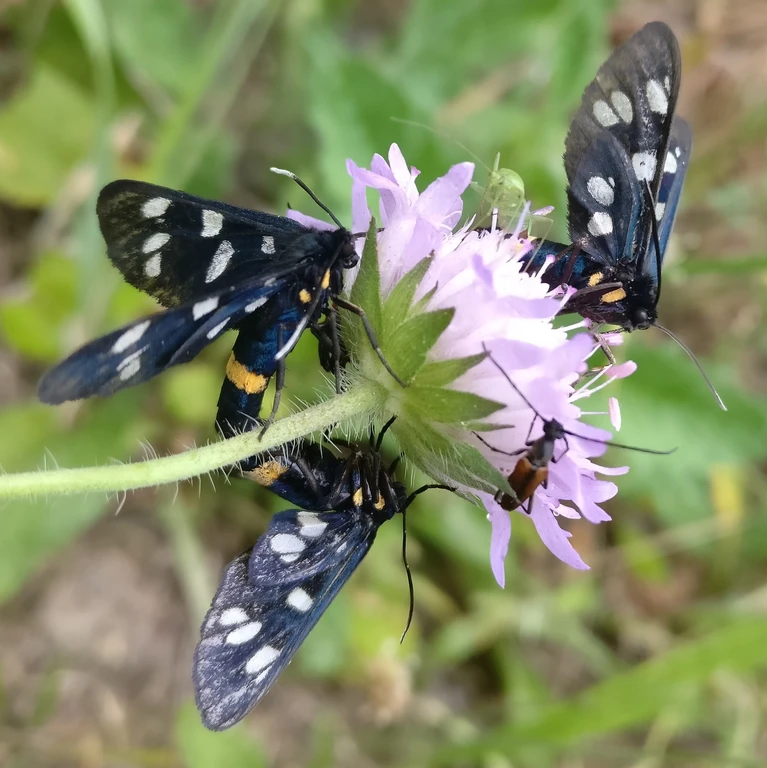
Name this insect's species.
Amata phegea
